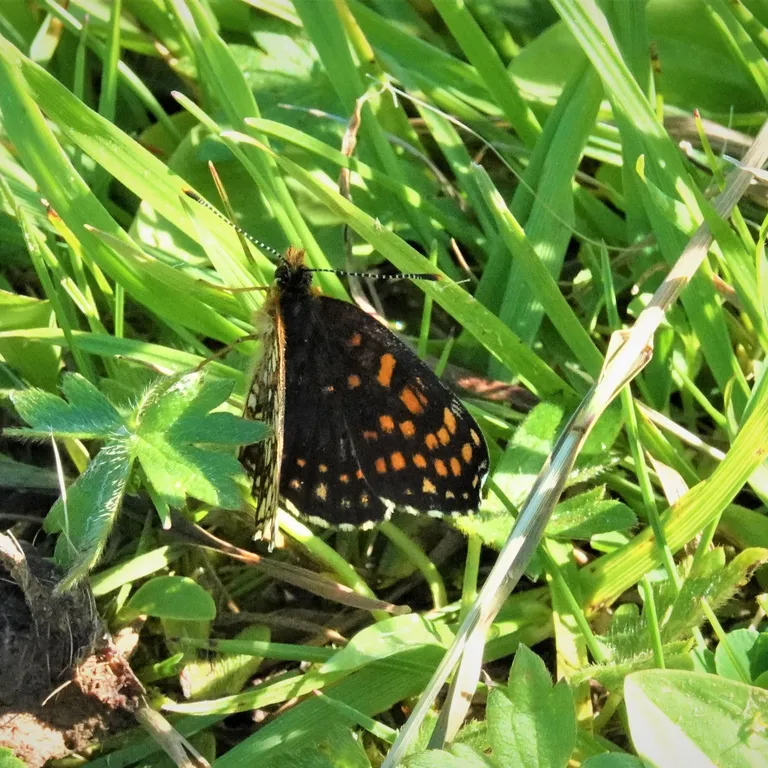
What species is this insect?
Melitaea diamina
